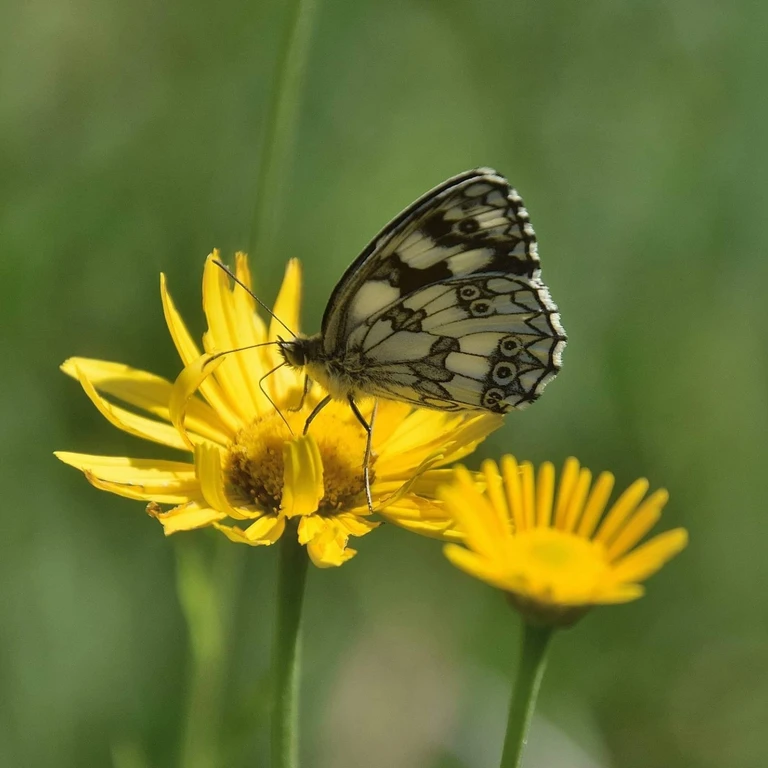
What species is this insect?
Melanargia galathea
